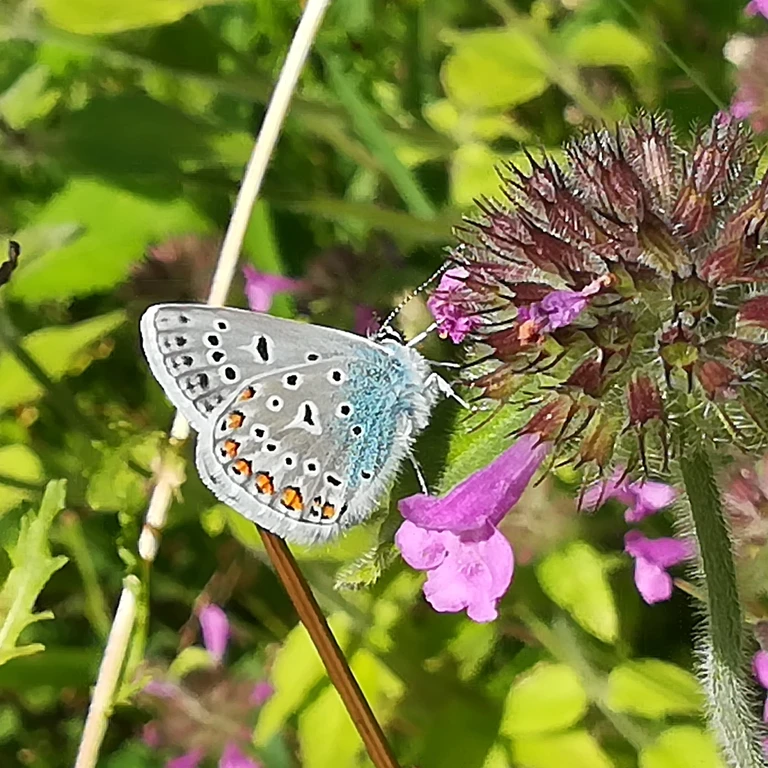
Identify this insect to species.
Polyommatus icarus
